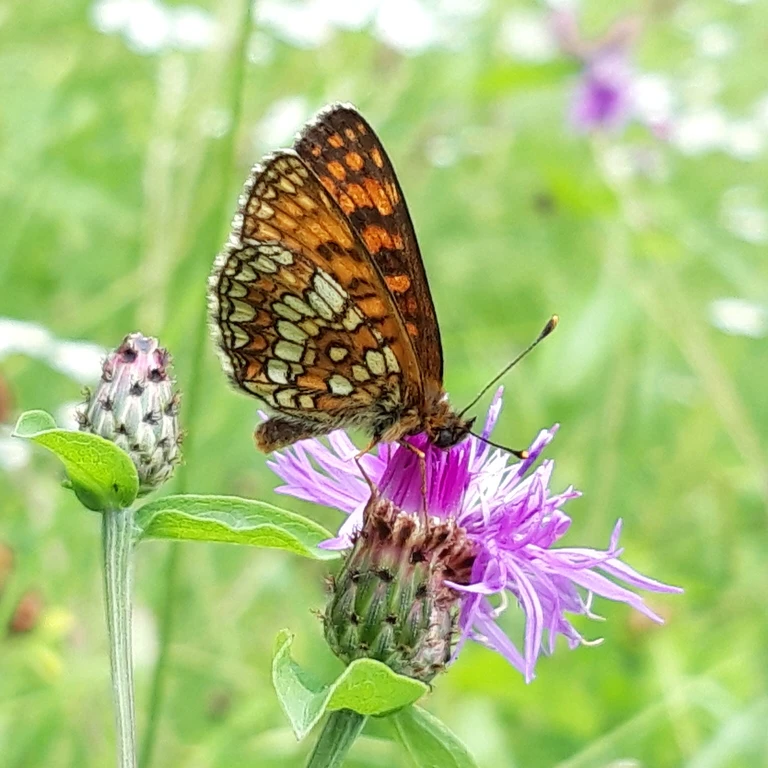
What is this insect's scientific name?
Melitaea athalia
